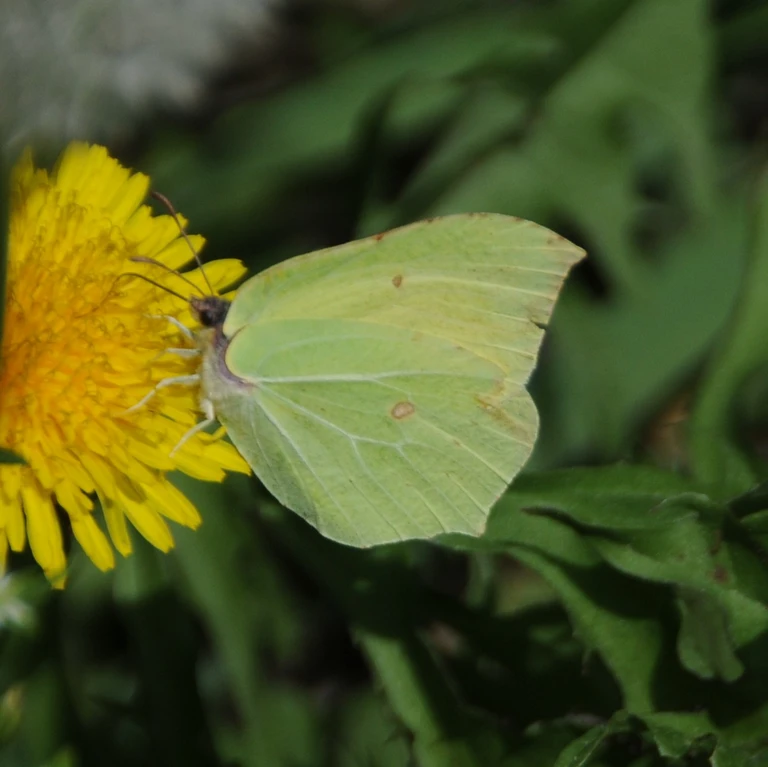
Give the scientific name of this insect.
Gonepteryx rhamni
